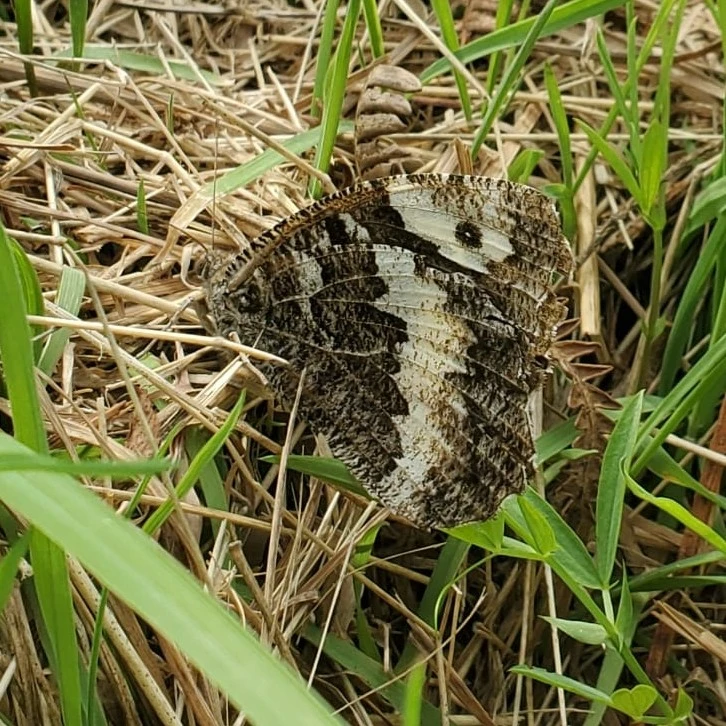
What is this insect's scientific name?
Brintesia circe
